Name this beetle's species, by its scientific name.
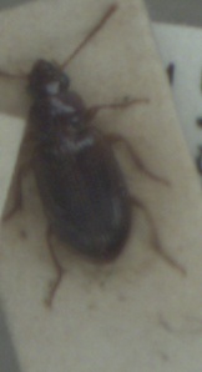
Bradycellus verbasci
